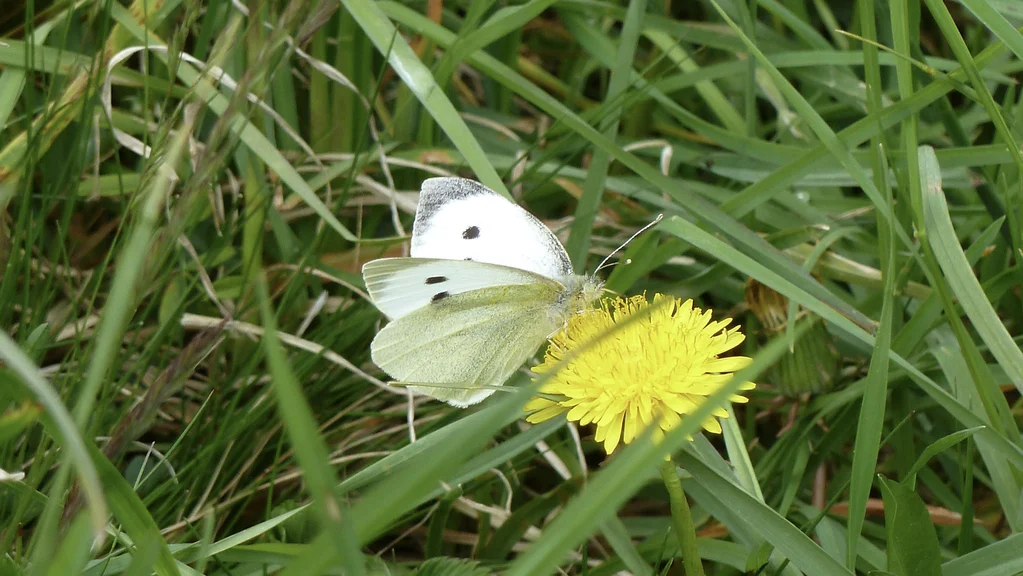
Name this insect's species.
Pieris brassicae
